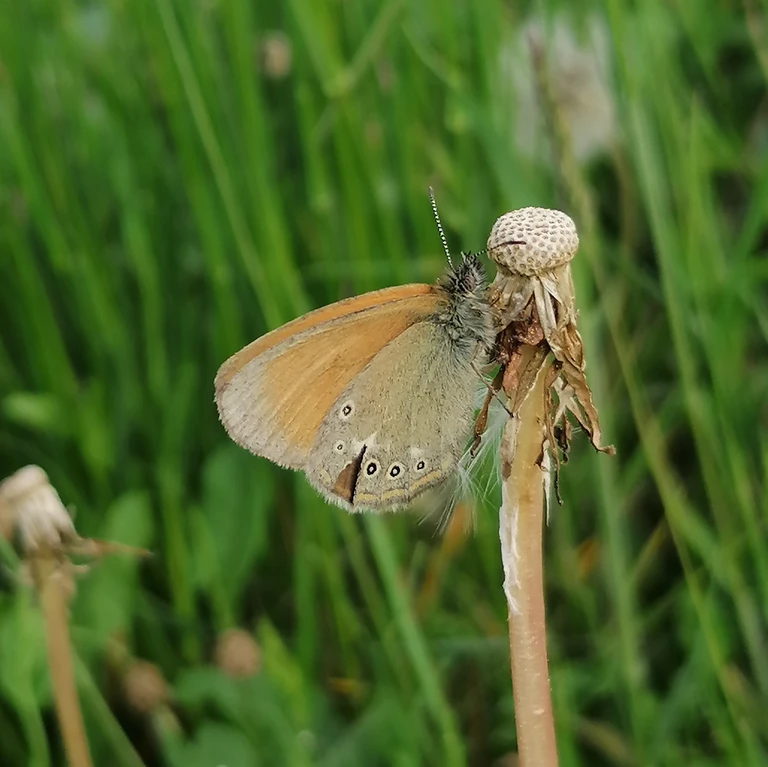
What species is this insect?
Coenonympha glycerion (also Coenonympha iphis)
